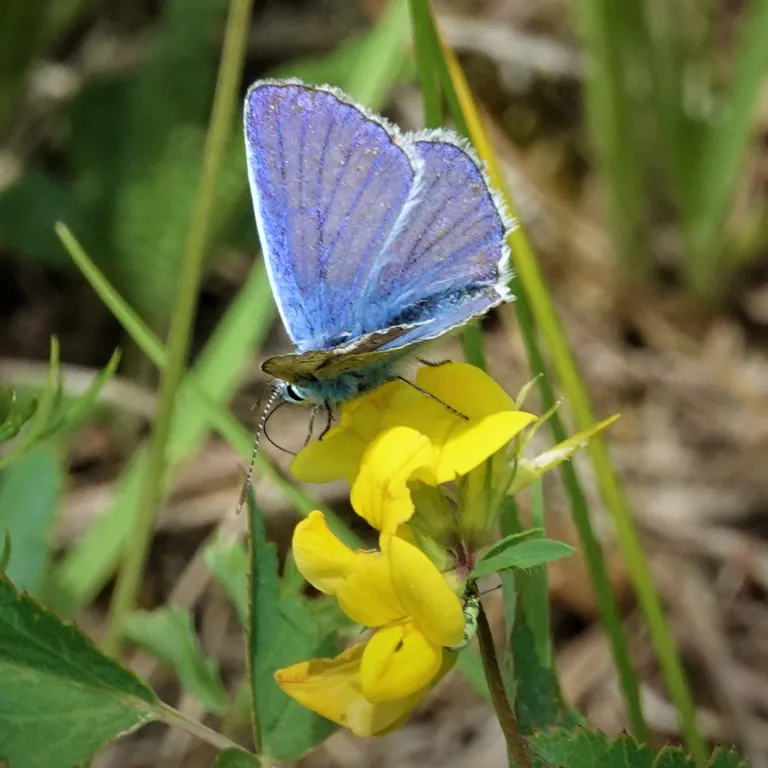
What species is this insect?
Polyommatus icarus
